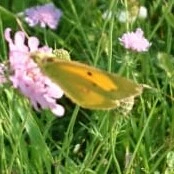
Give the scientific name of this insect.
Colias croceus
